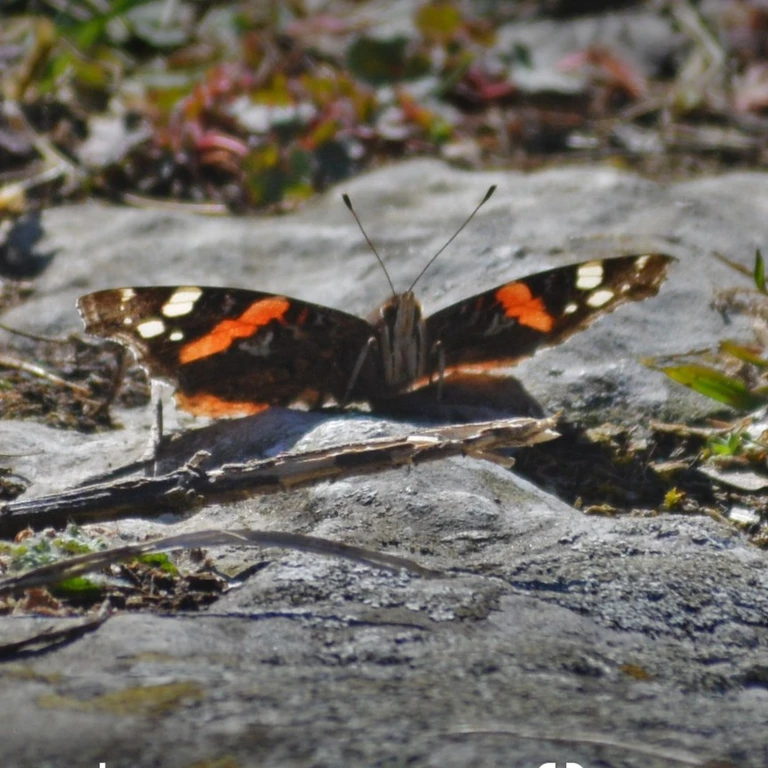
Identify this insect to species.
Vanessa atalanta
